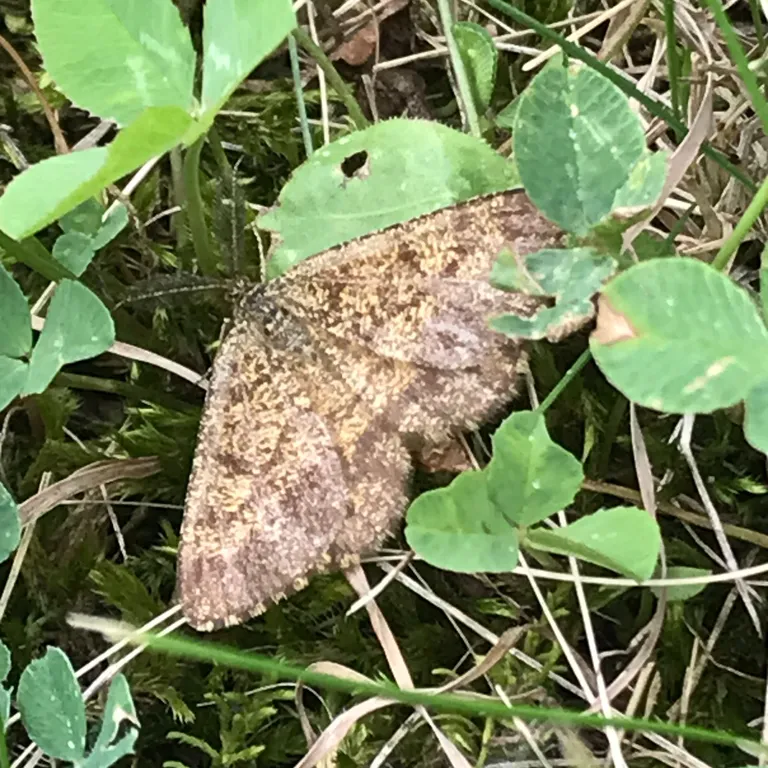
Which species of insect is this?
Ematurga atomaria
